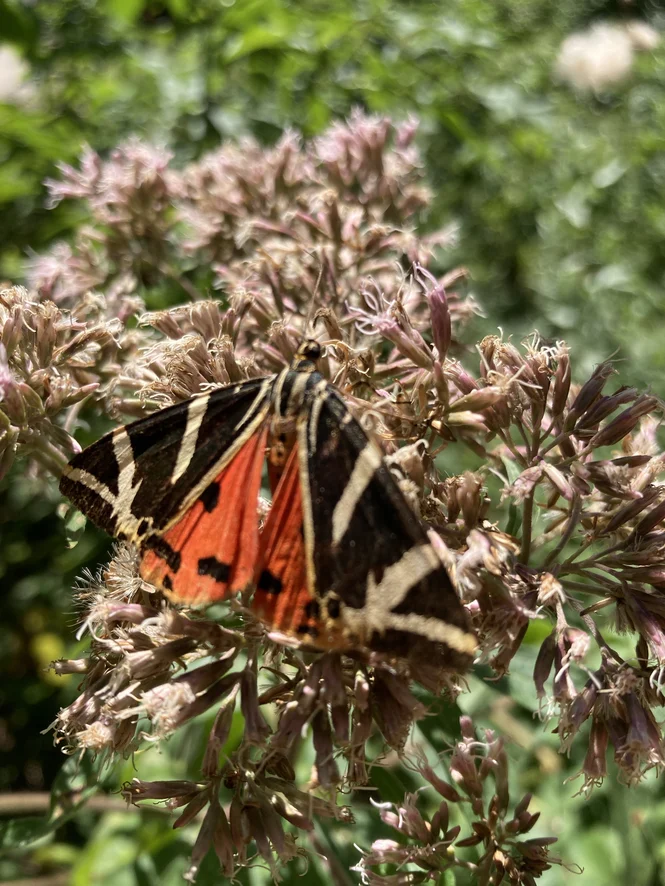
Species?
Euplagia quadripunctaria
